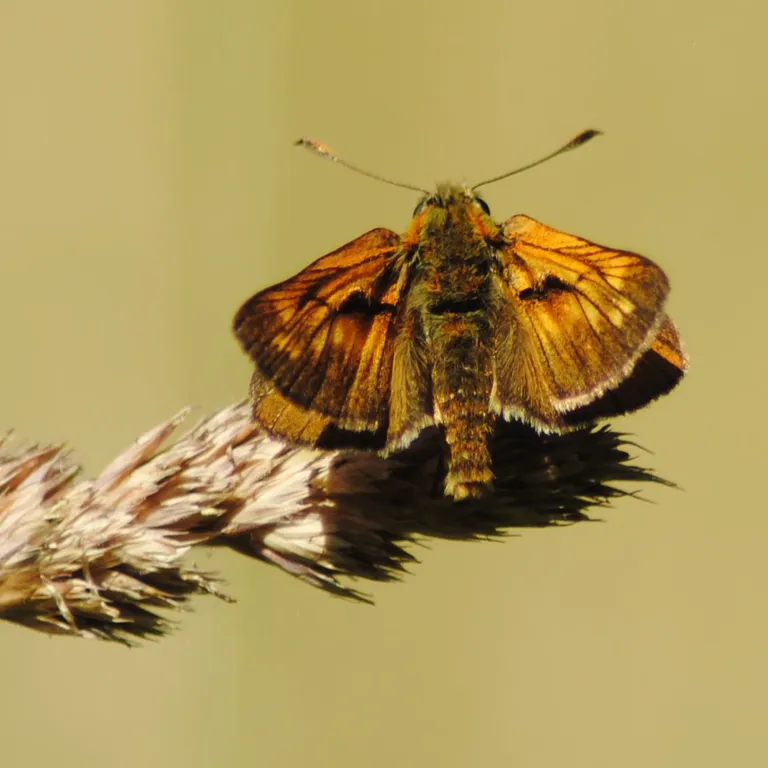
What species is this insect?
Ochlodes sylvanus (also Ochlodes venata)
